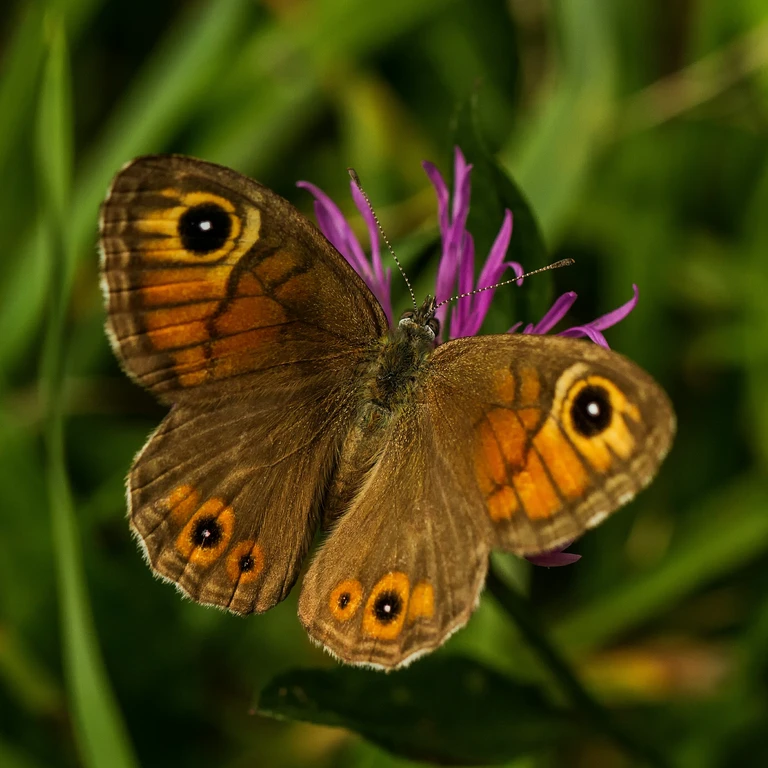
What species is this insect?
Lasiommata megera (also Pararge megera)
